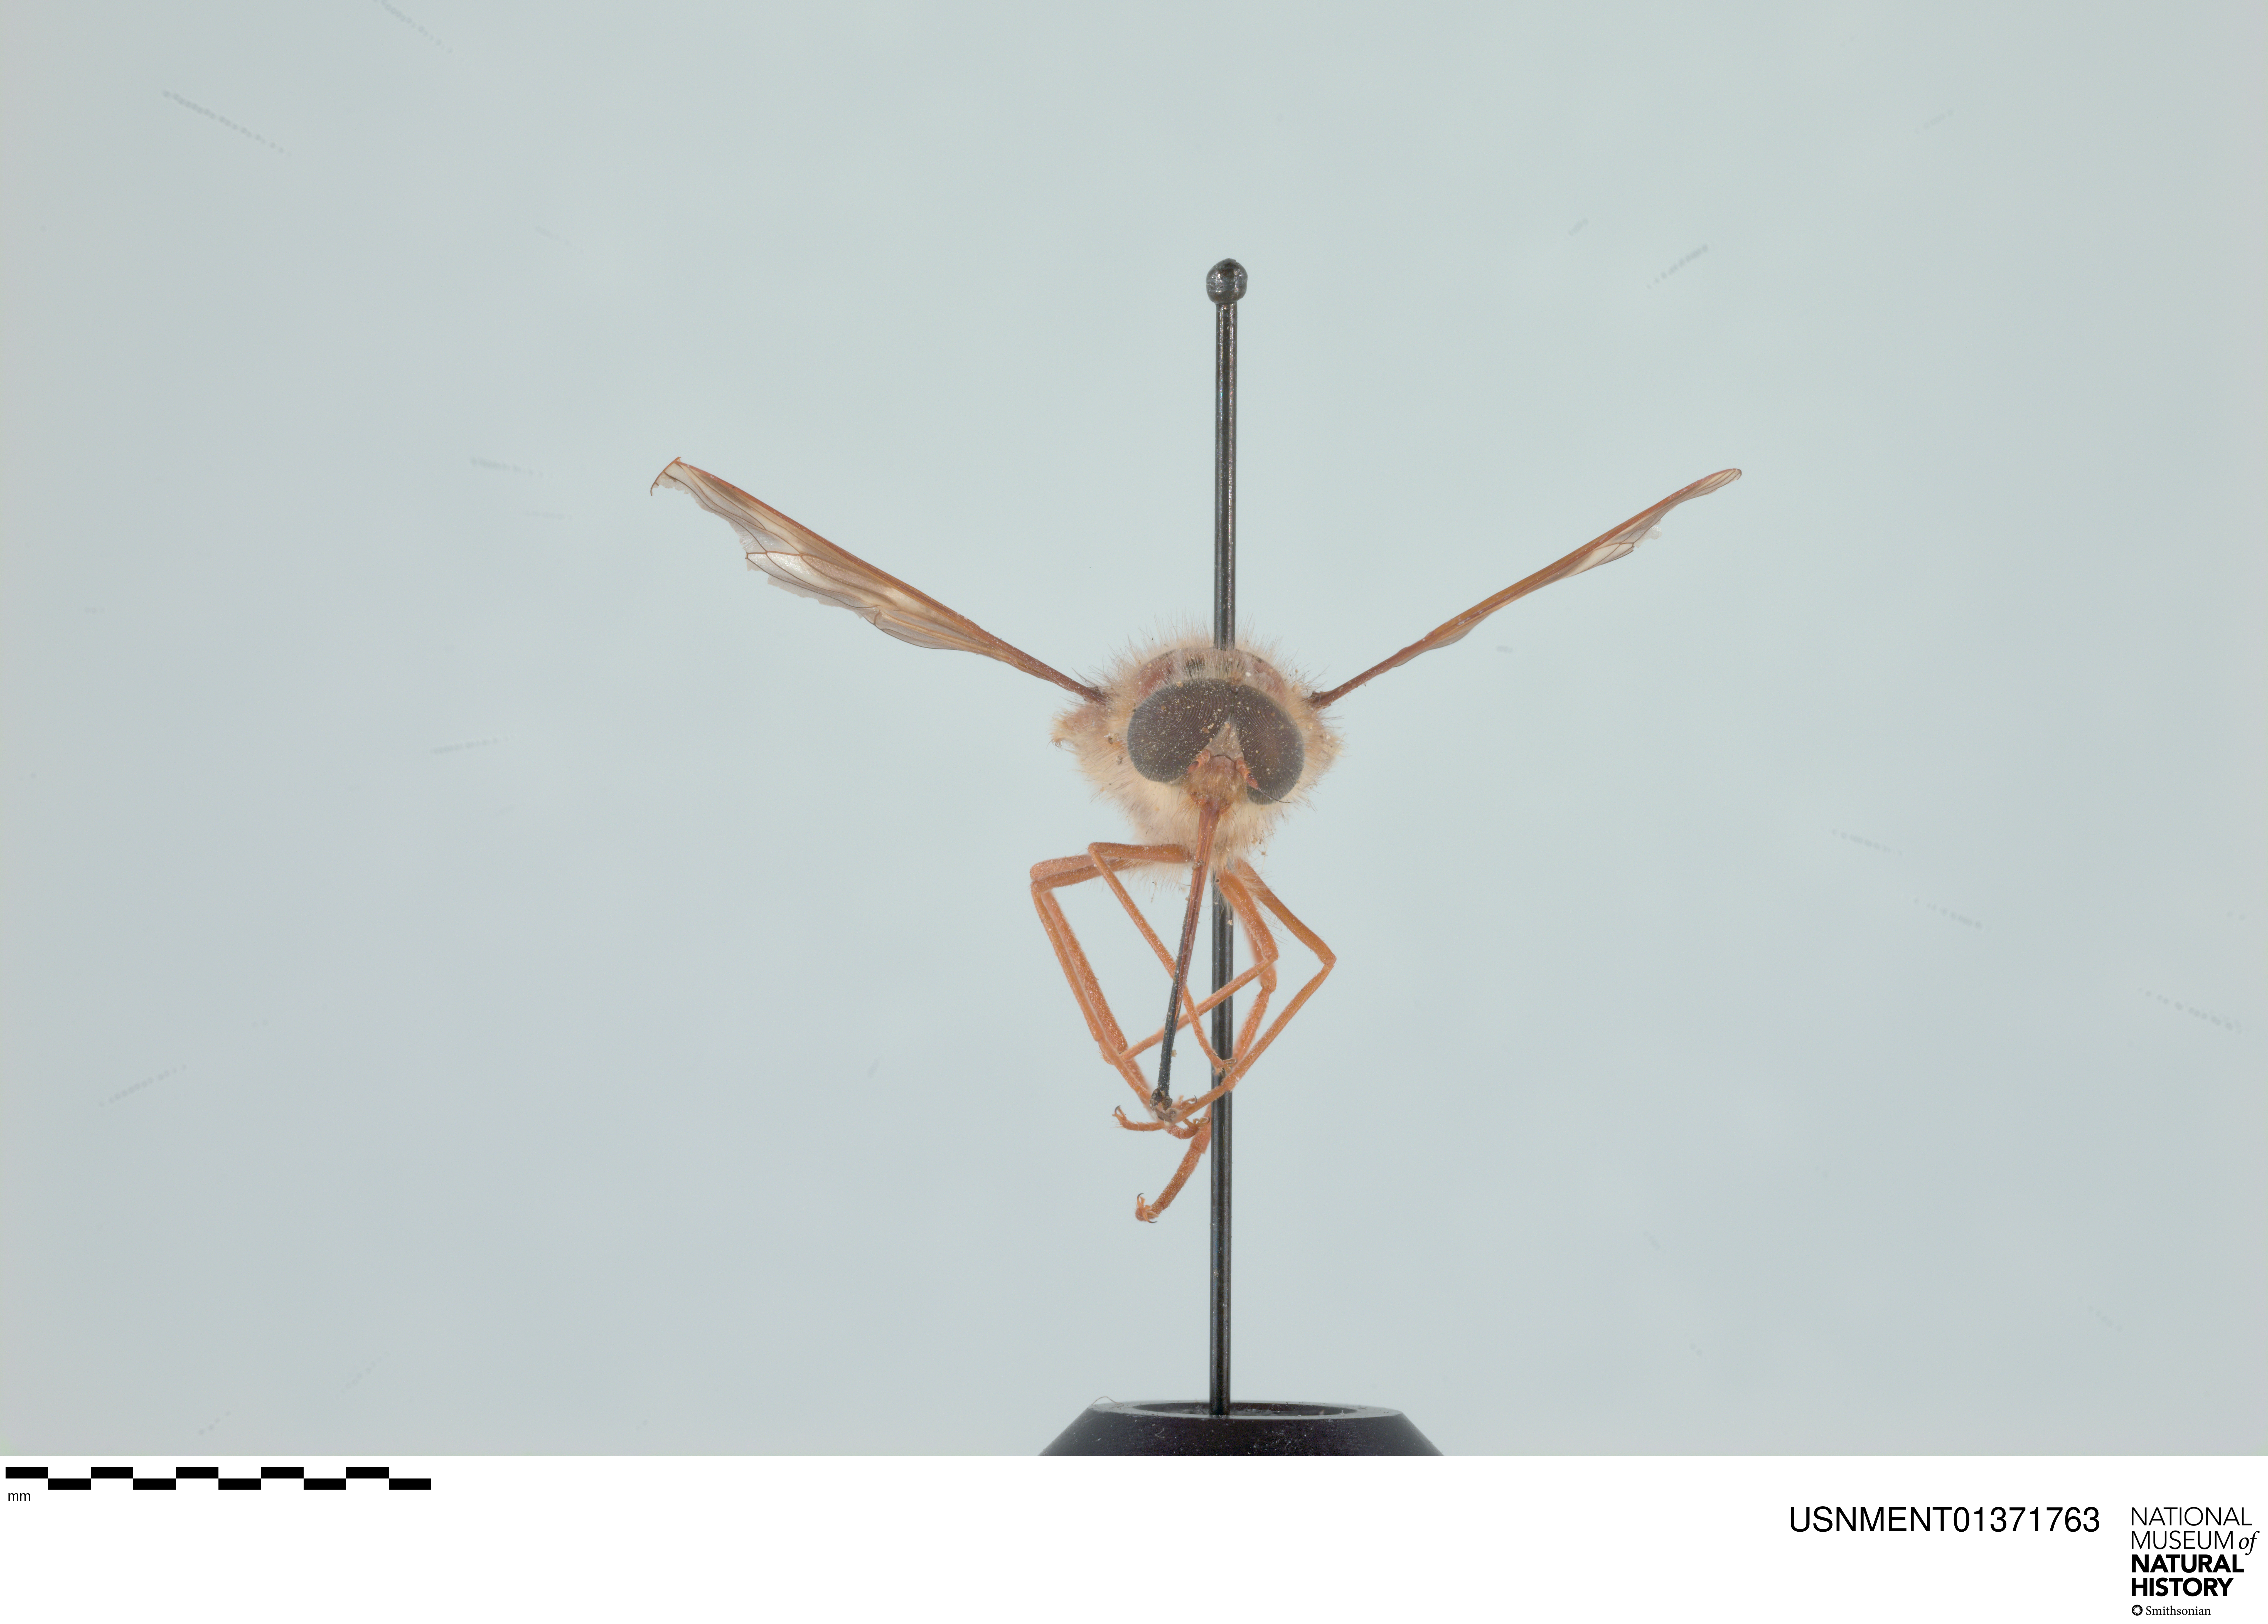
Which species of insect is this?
Hirmoneura nubipennis (also Trichophthalma nubipennis)
